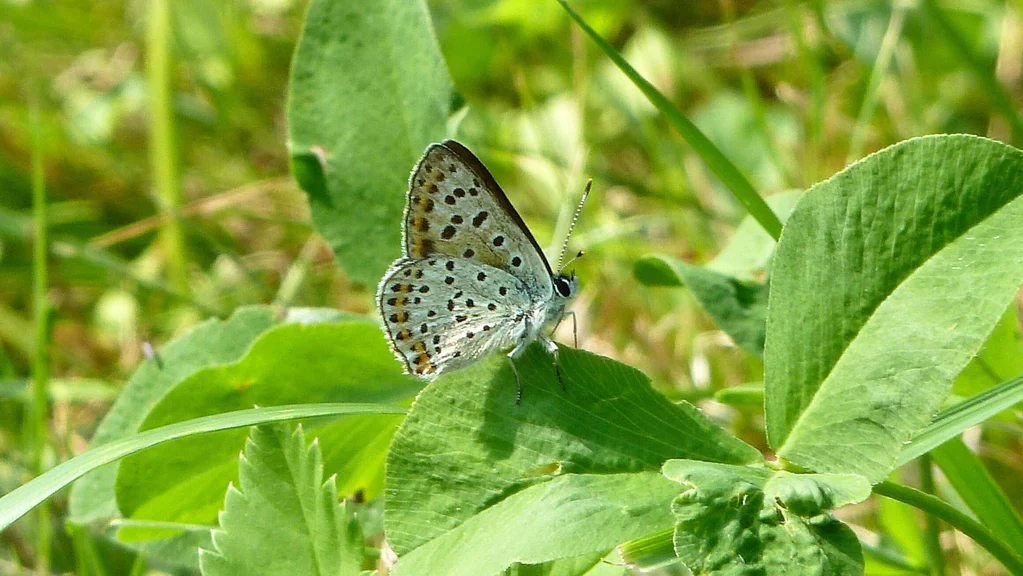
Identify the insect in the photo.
Lycaena tityrus (also Loweia tityrus)
